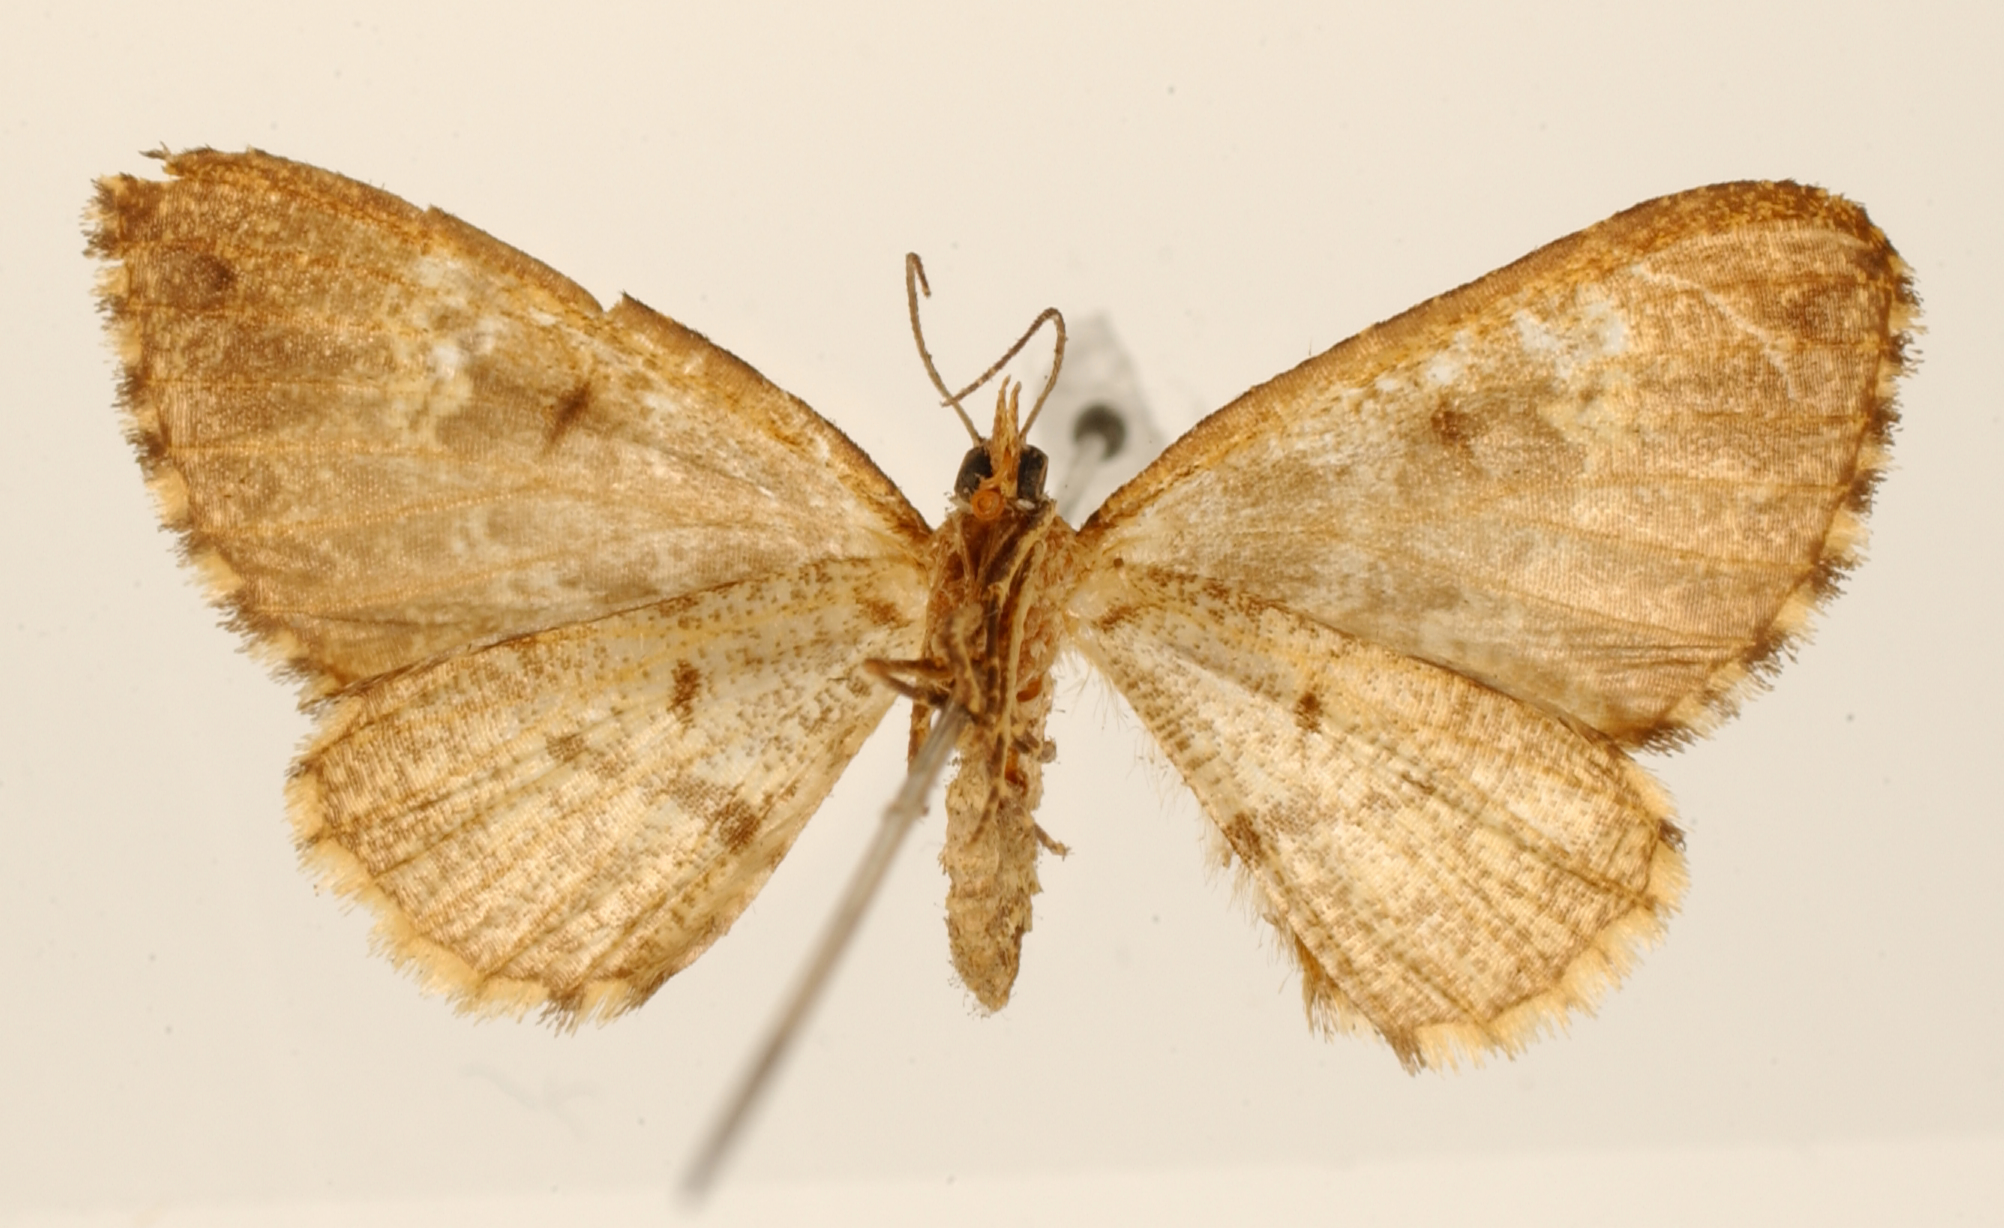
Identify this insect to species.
Psaliodes philetus
